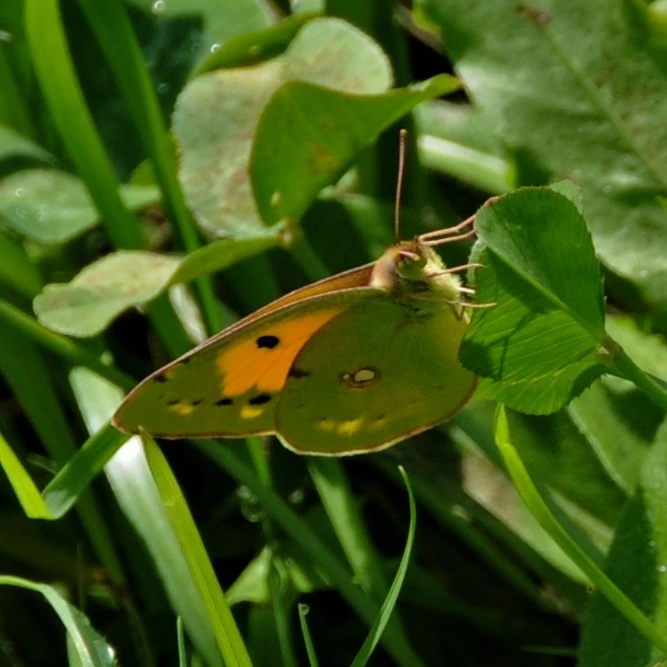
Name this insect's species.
Colias croceus
